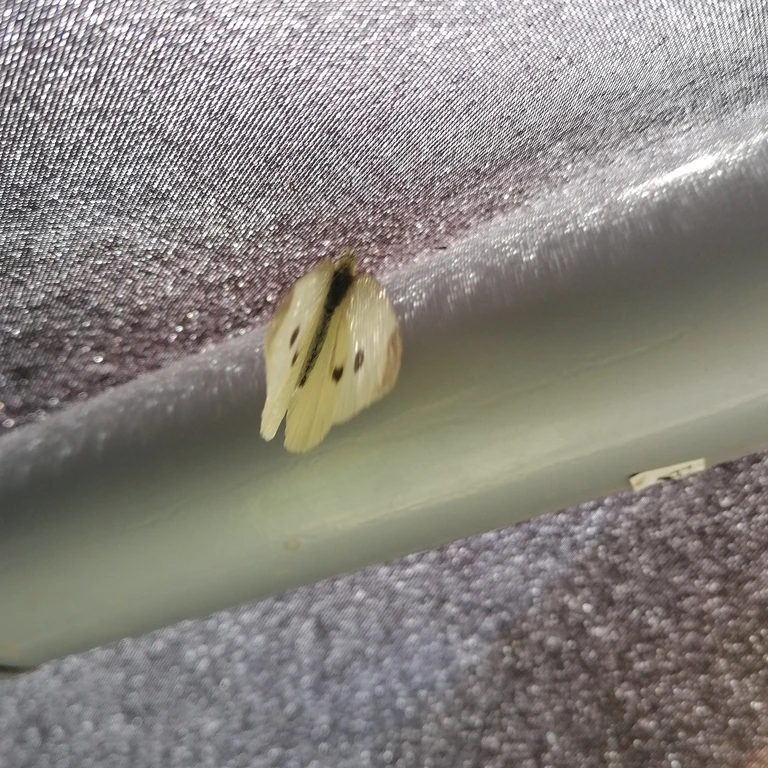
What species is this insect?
Pieris rapae
